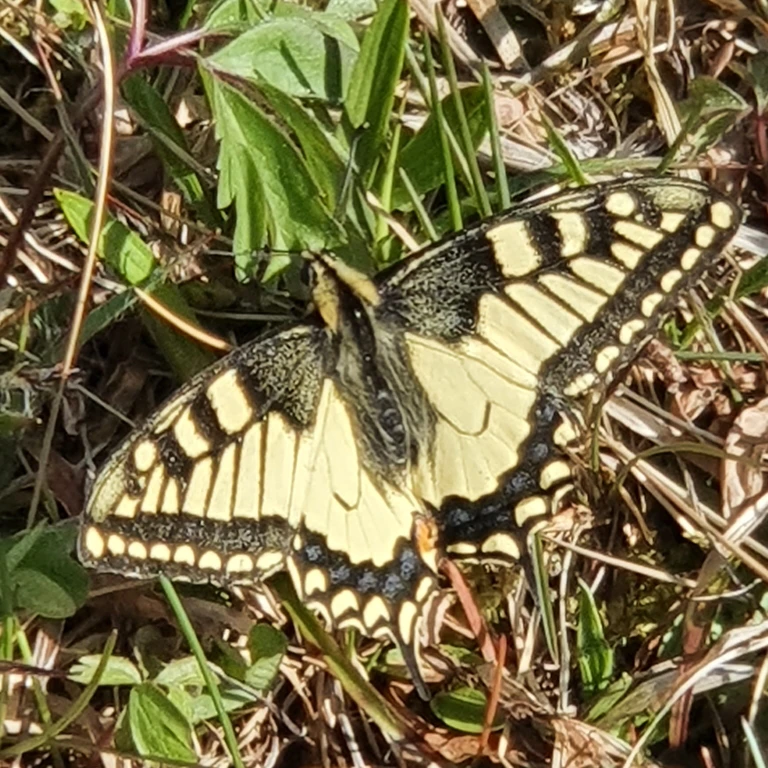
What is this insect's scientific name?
Papilio machaon
